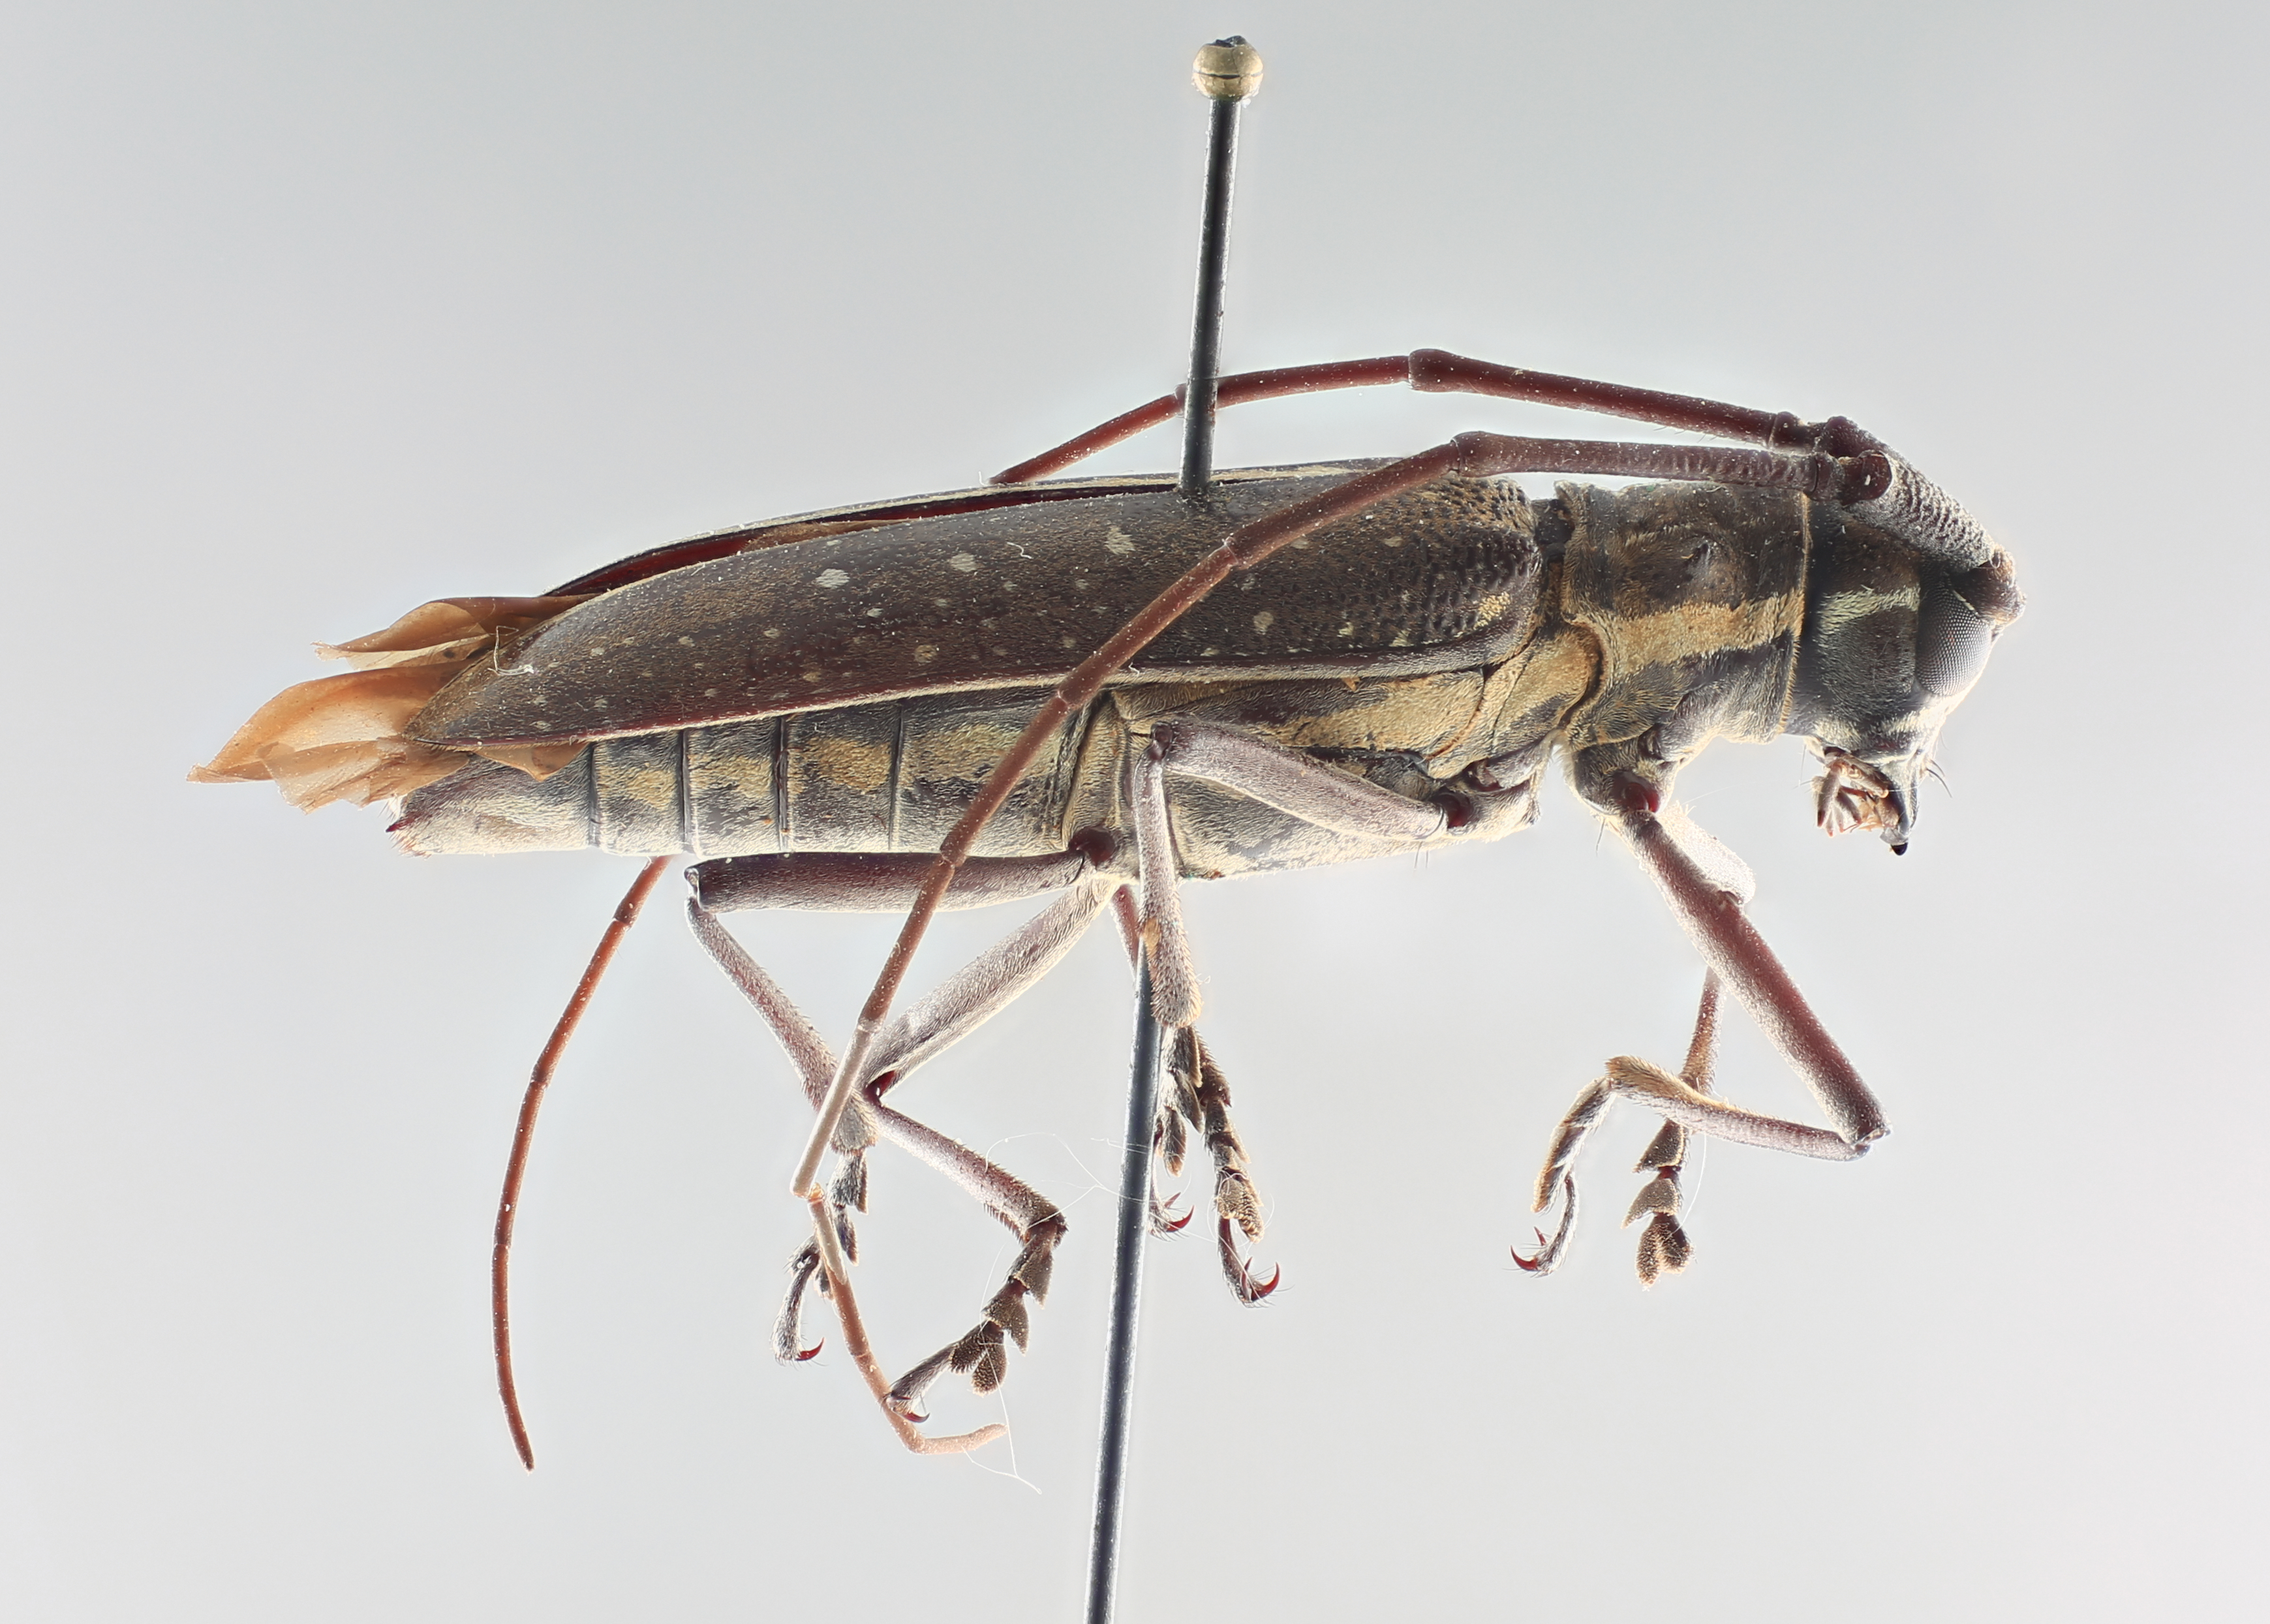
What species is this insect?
Taeniotes affinis
